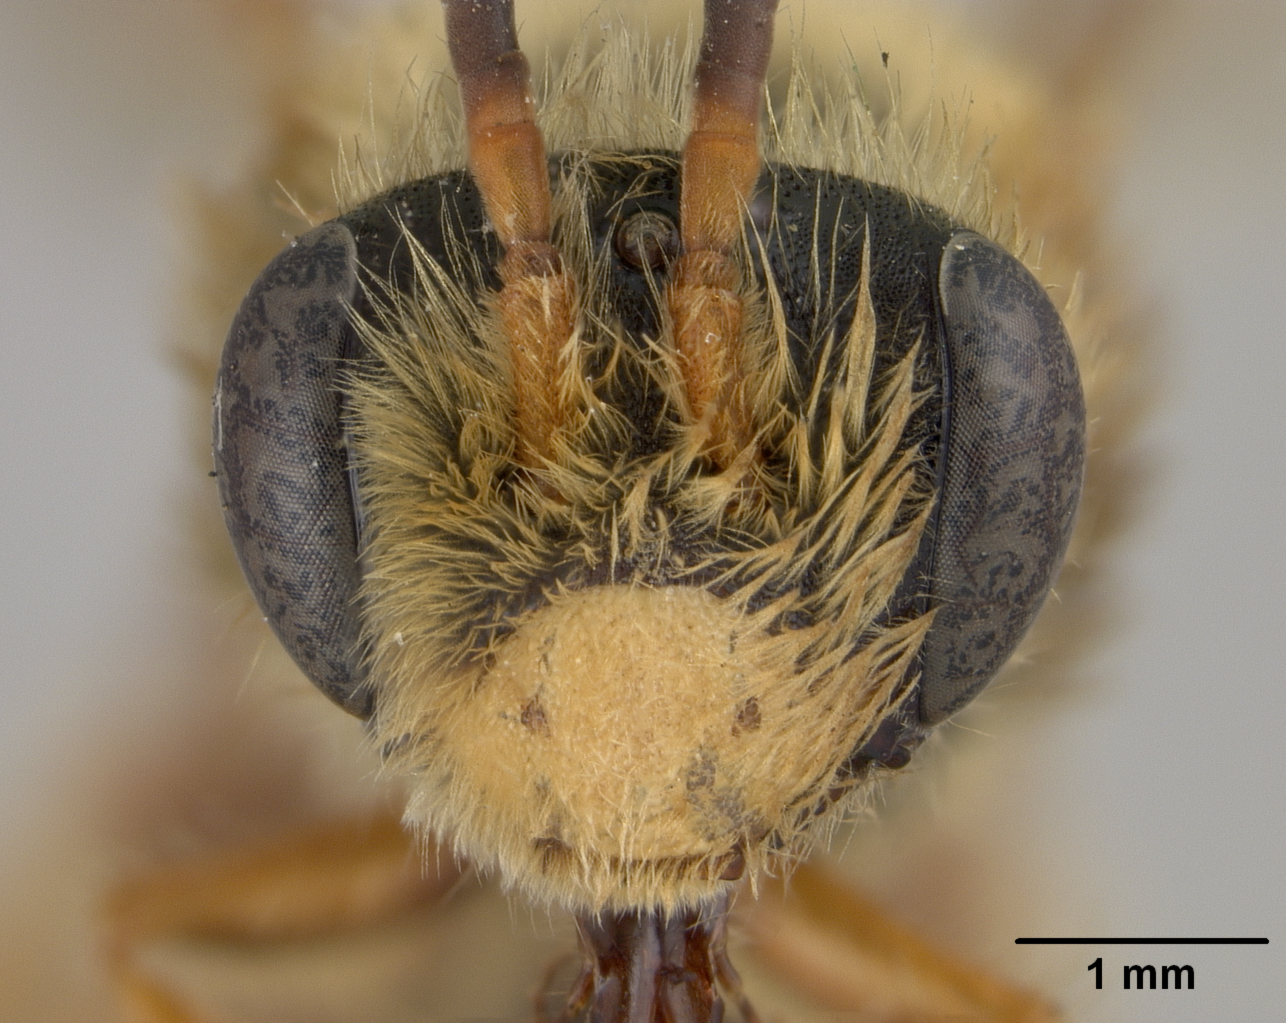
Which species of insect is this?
Andrena prunorum
